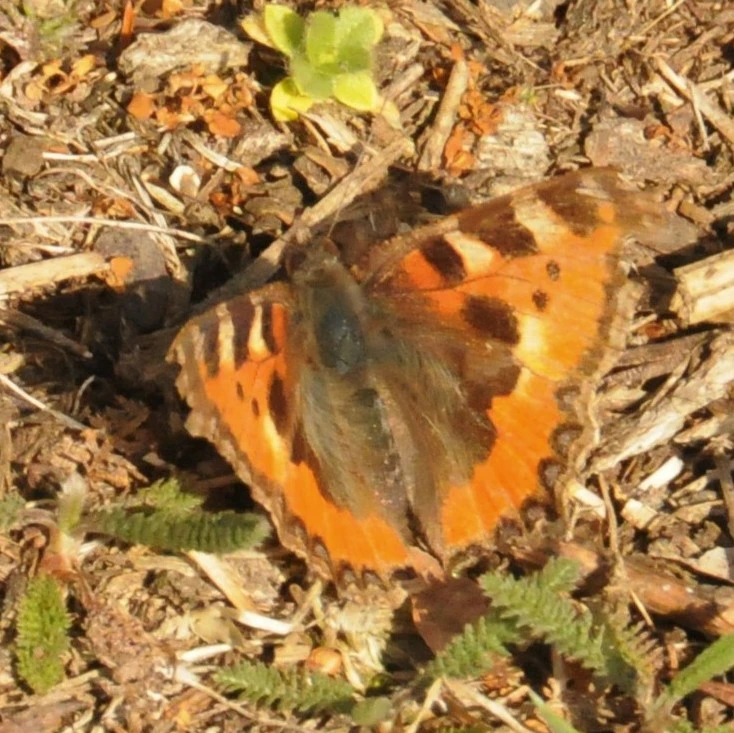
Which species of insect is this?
Aglais urticae
